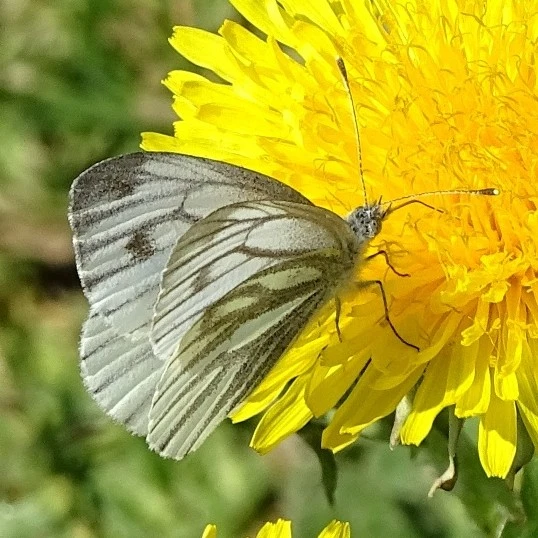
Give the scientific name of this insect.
Pieris napi
